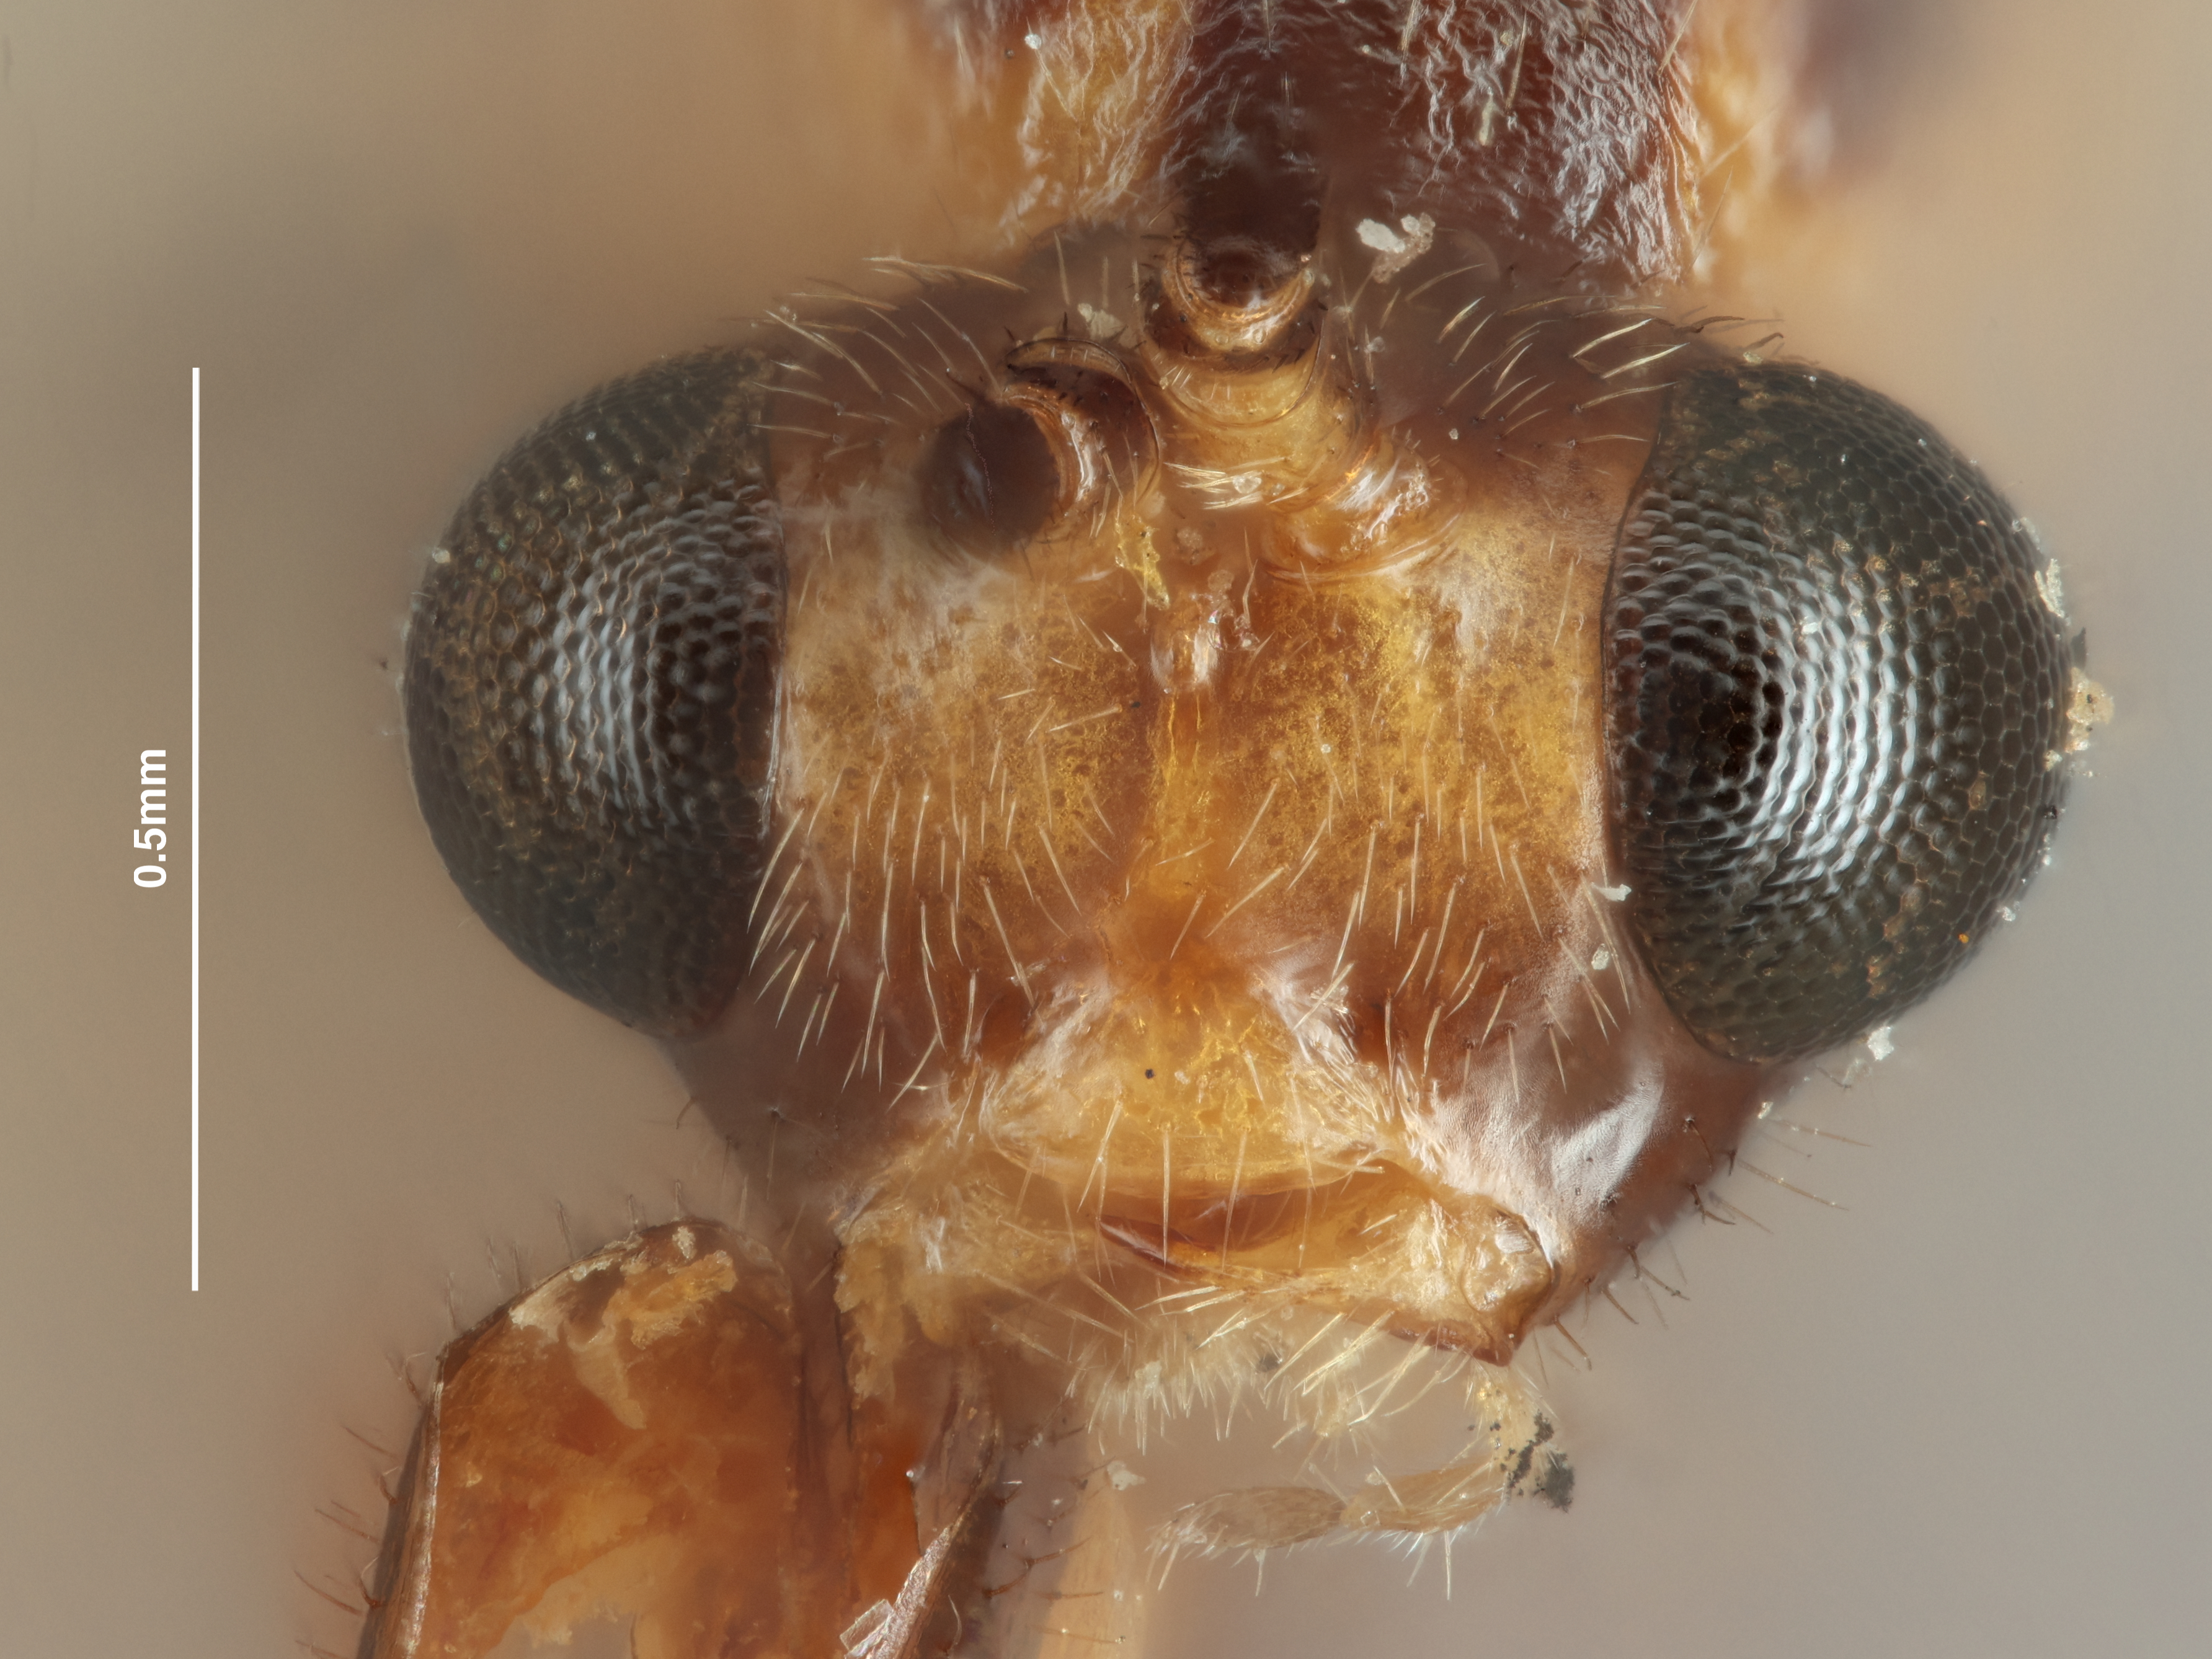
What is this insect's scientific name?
Aphidius varigatus
